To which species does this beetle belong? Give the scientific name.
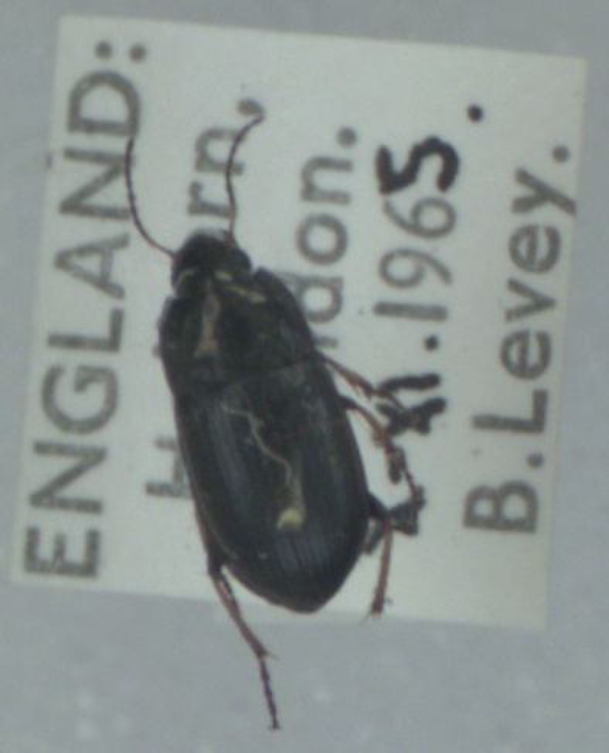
Amara plebeja
